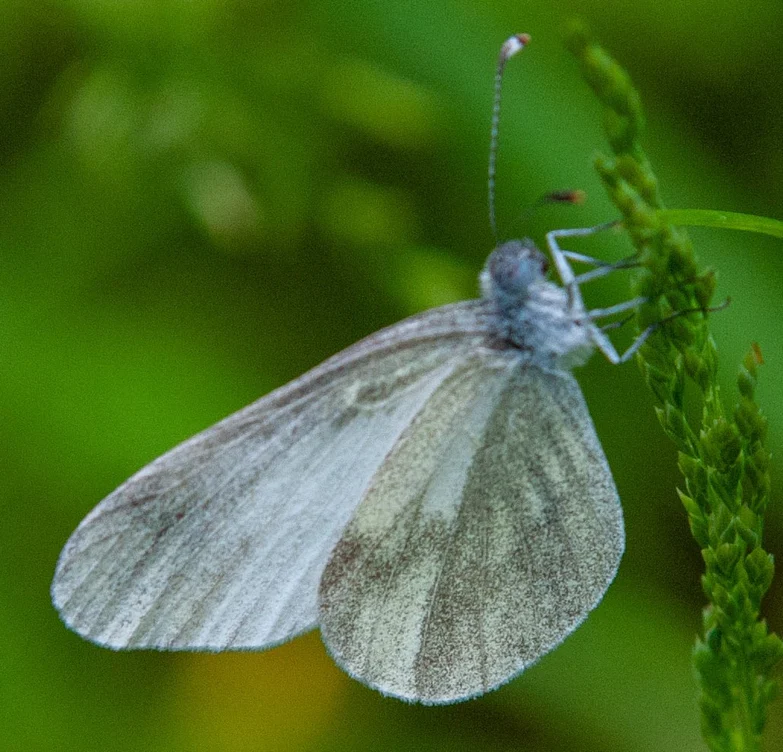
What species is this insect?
Leptidea sinapis/juvernica
